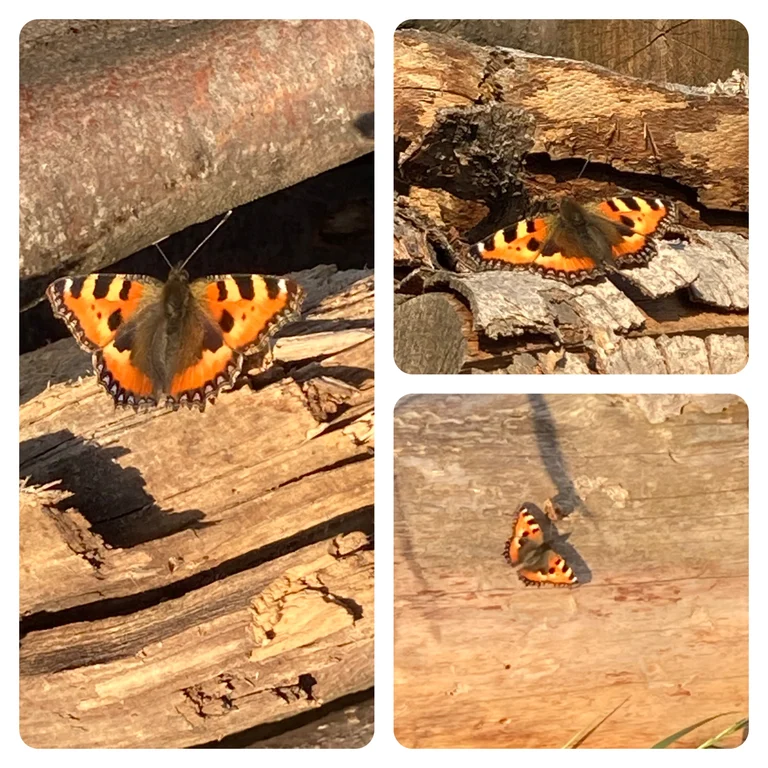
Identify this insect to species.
Aglais urticae
